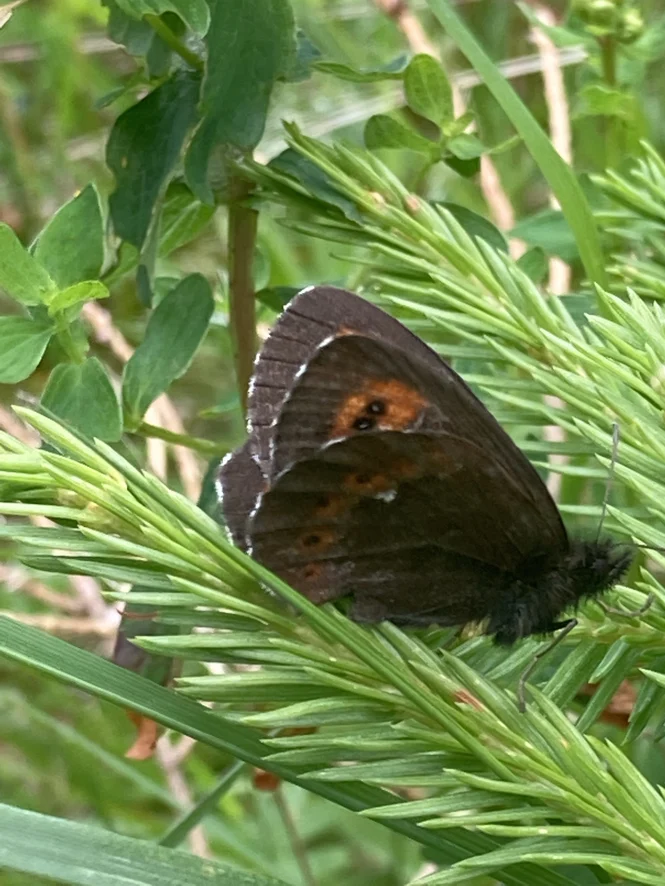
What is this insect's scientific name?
Erebia euryale
